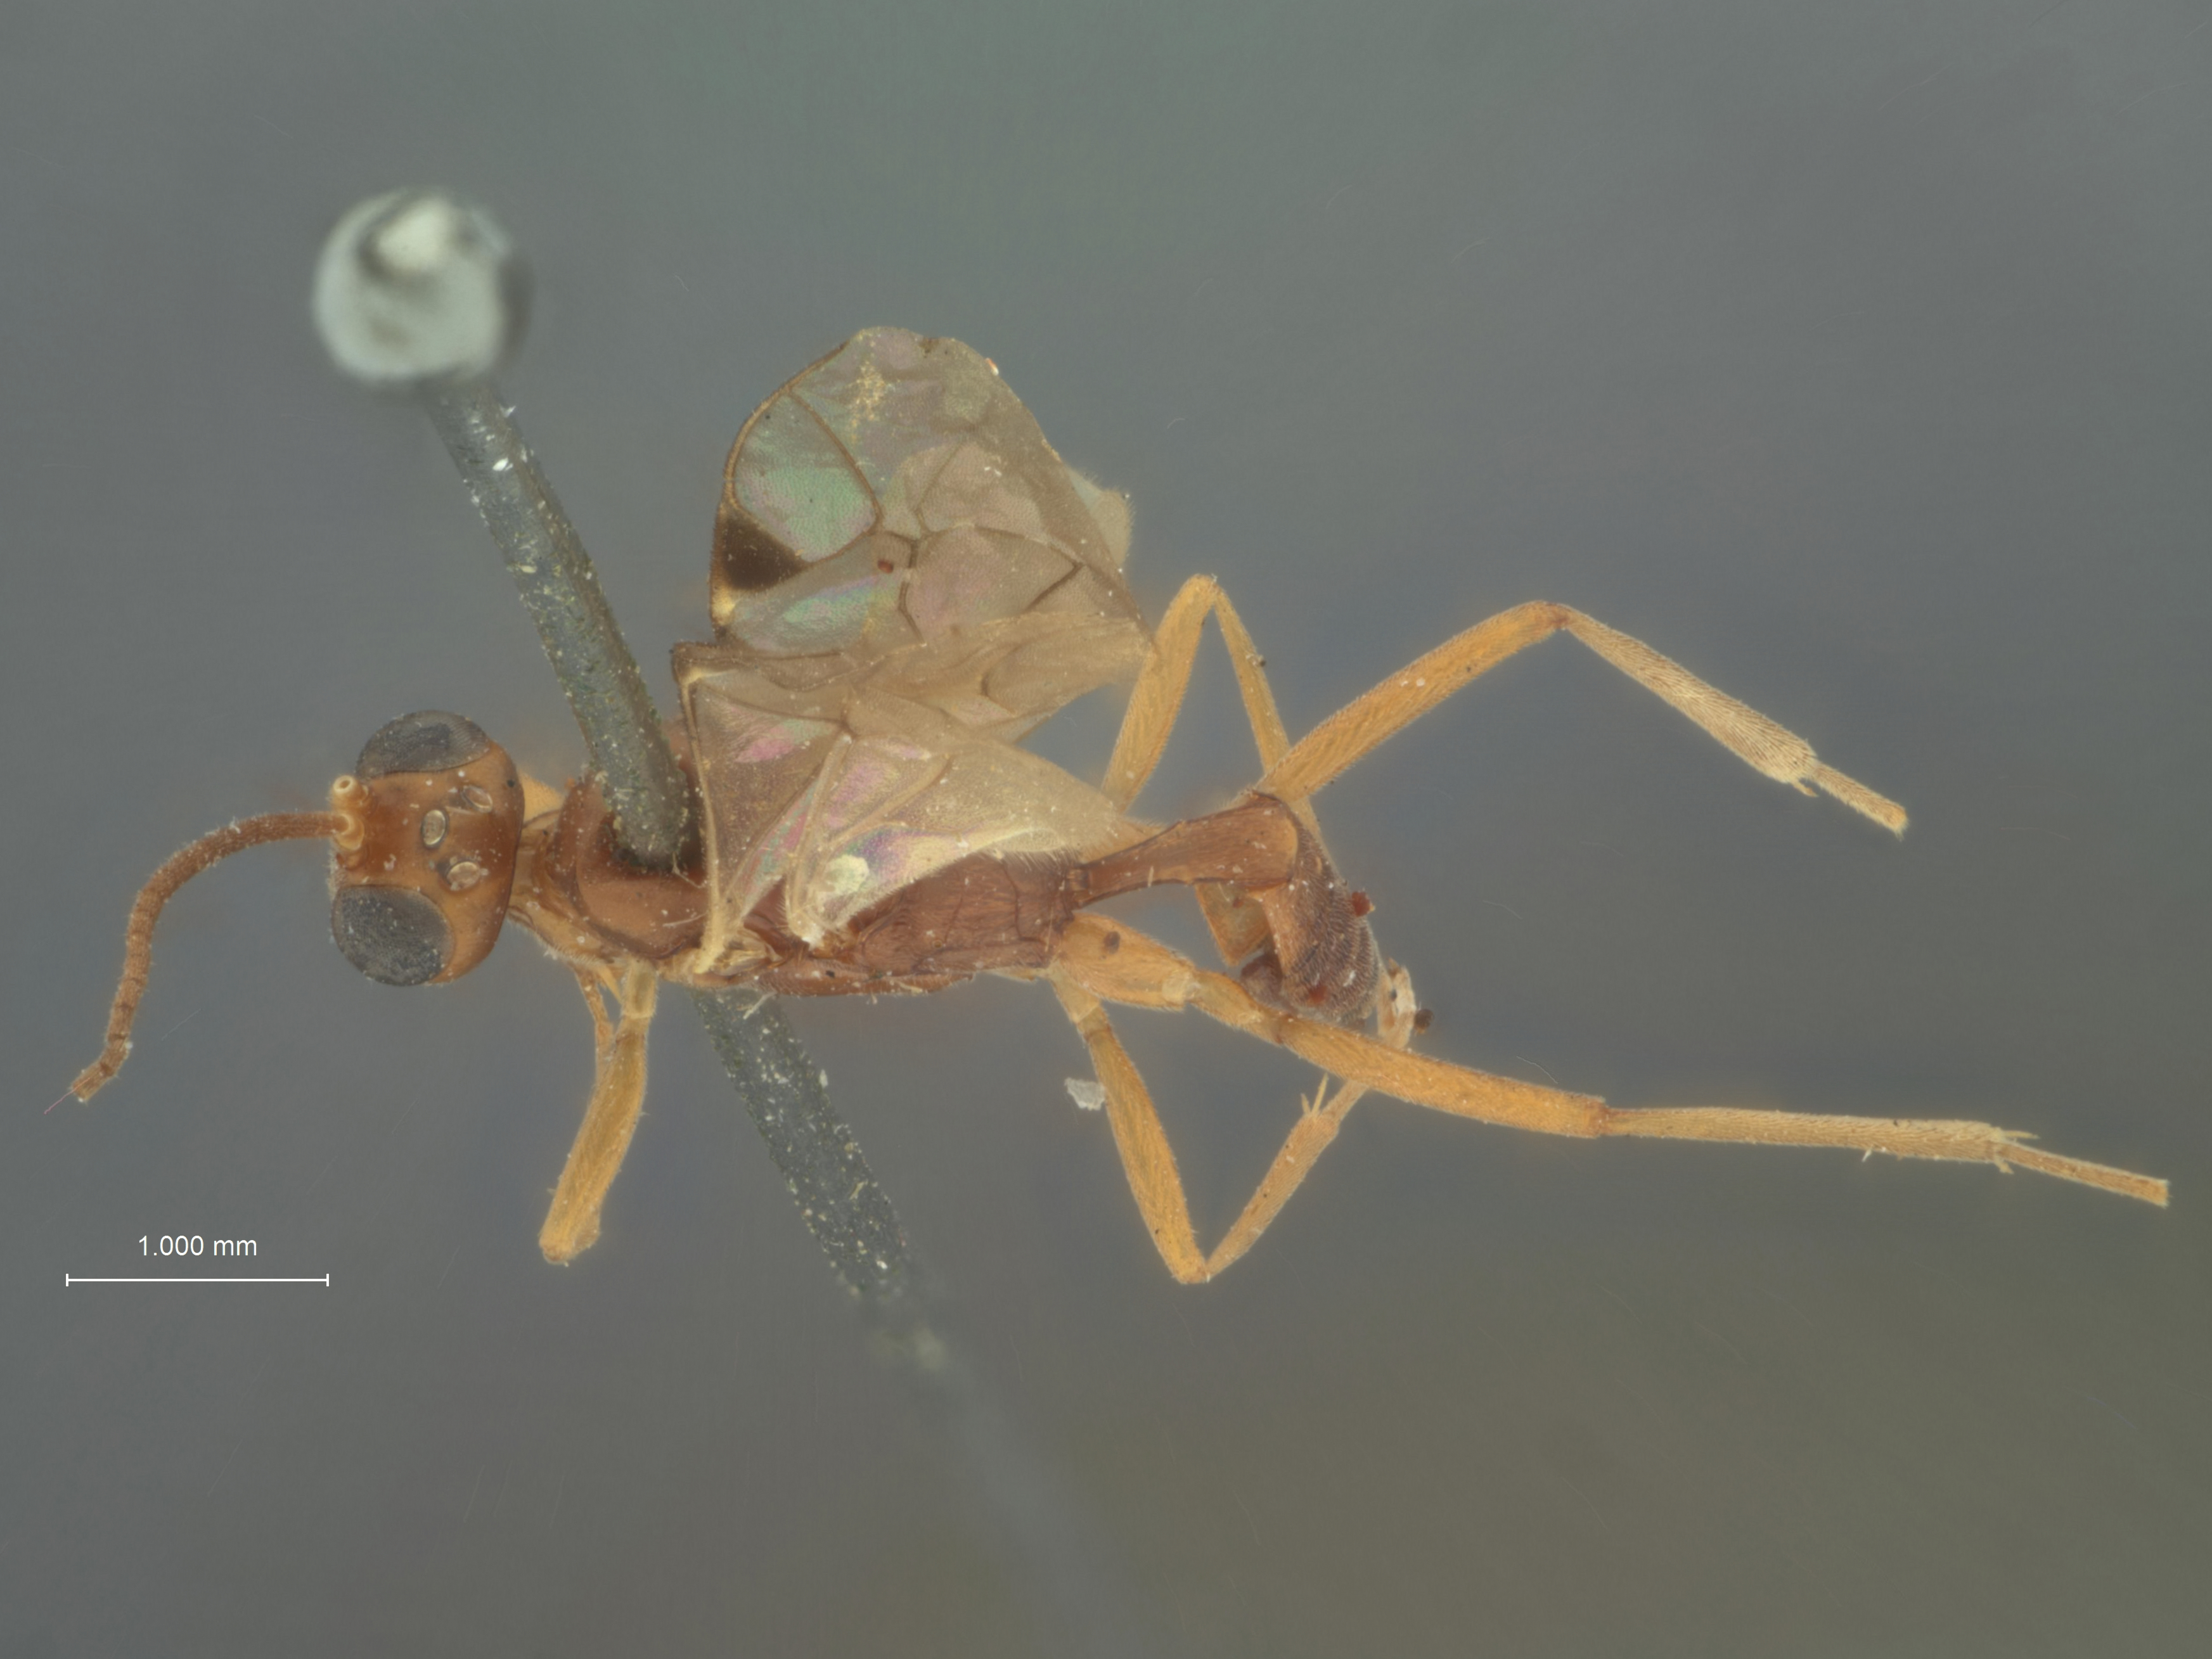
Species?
Mesoleptus delicatus
